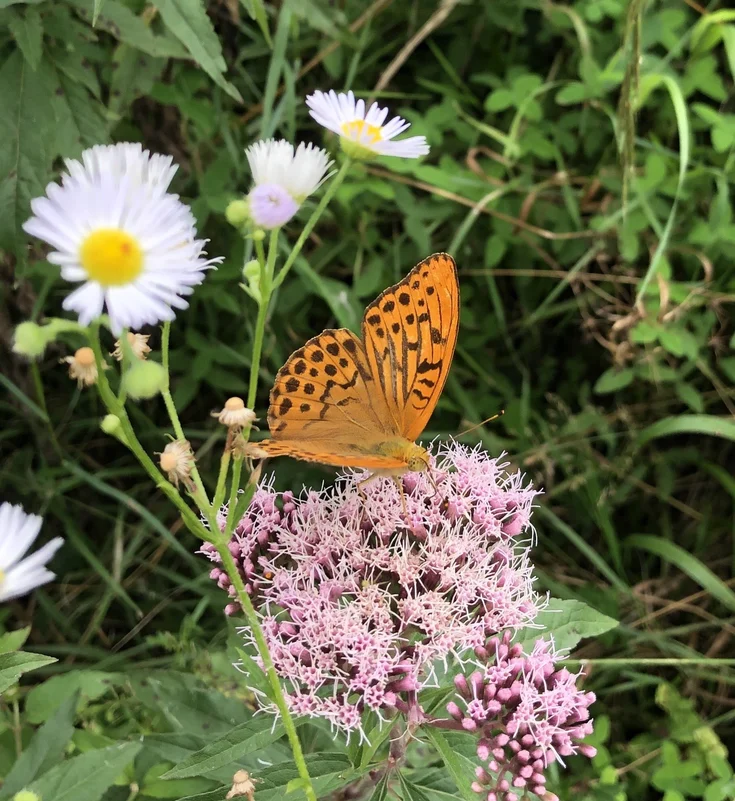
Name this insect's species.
Argynnis paphia
